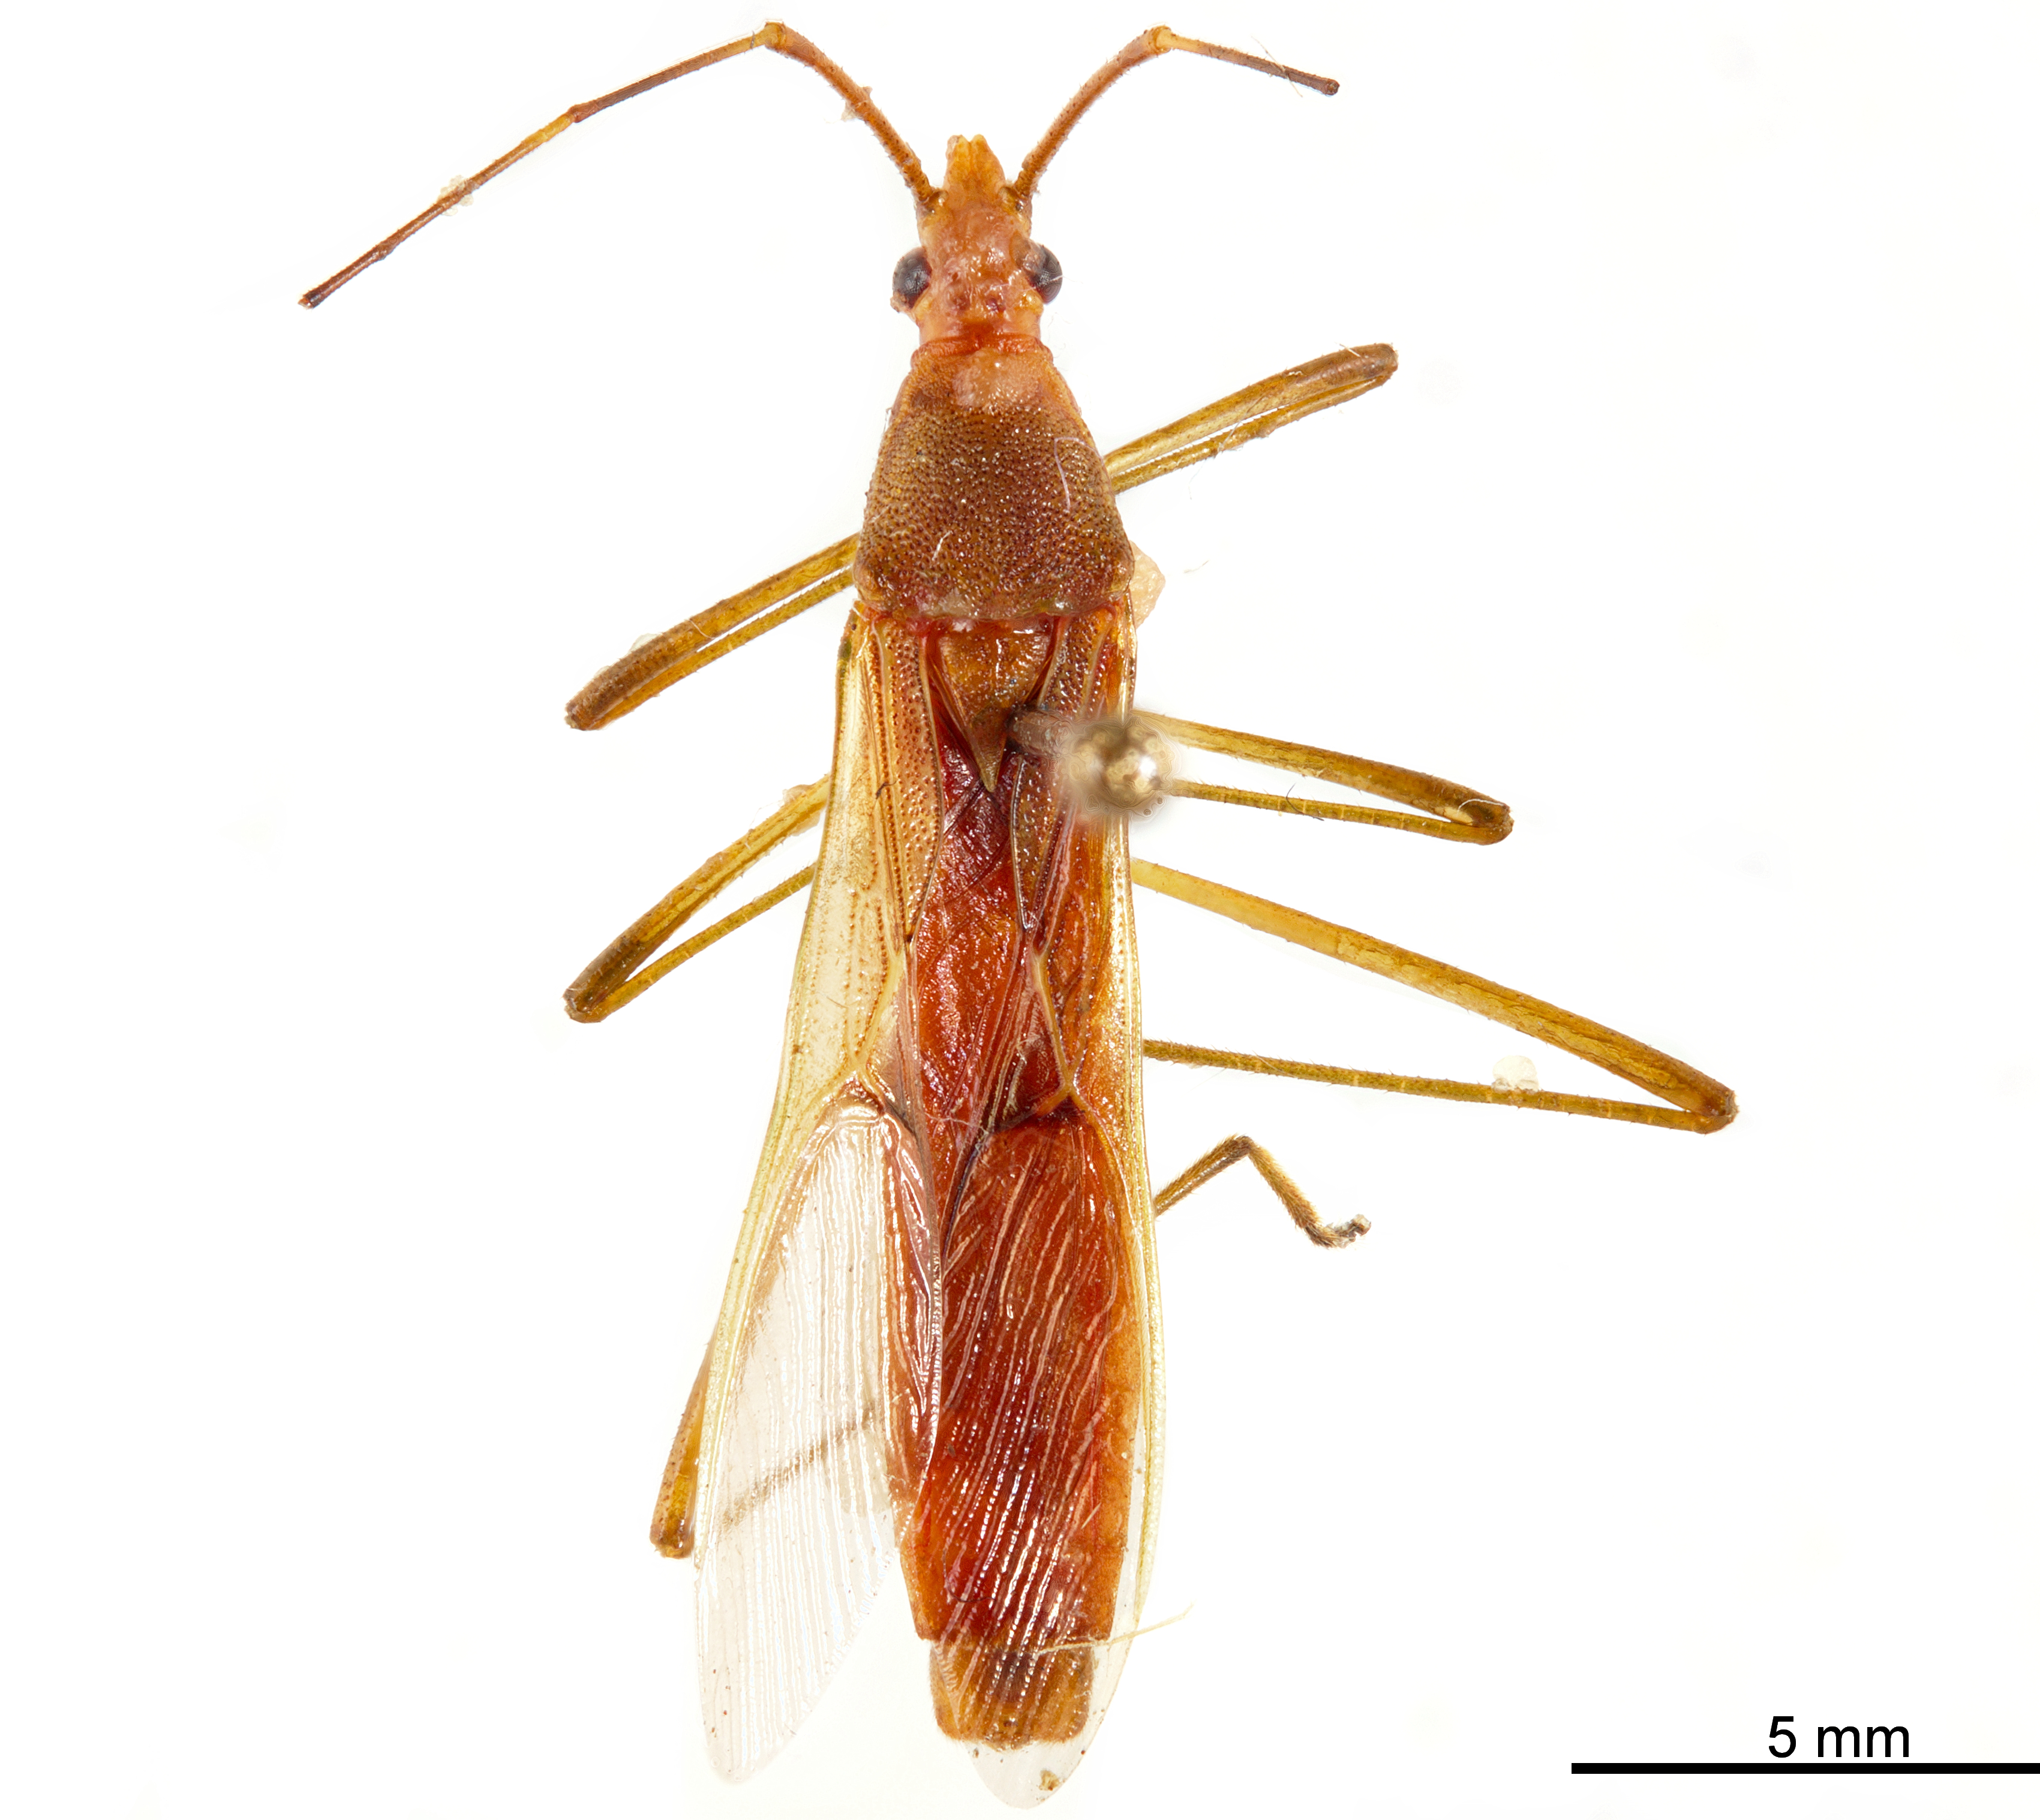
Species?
Leptocorisa oratorius
